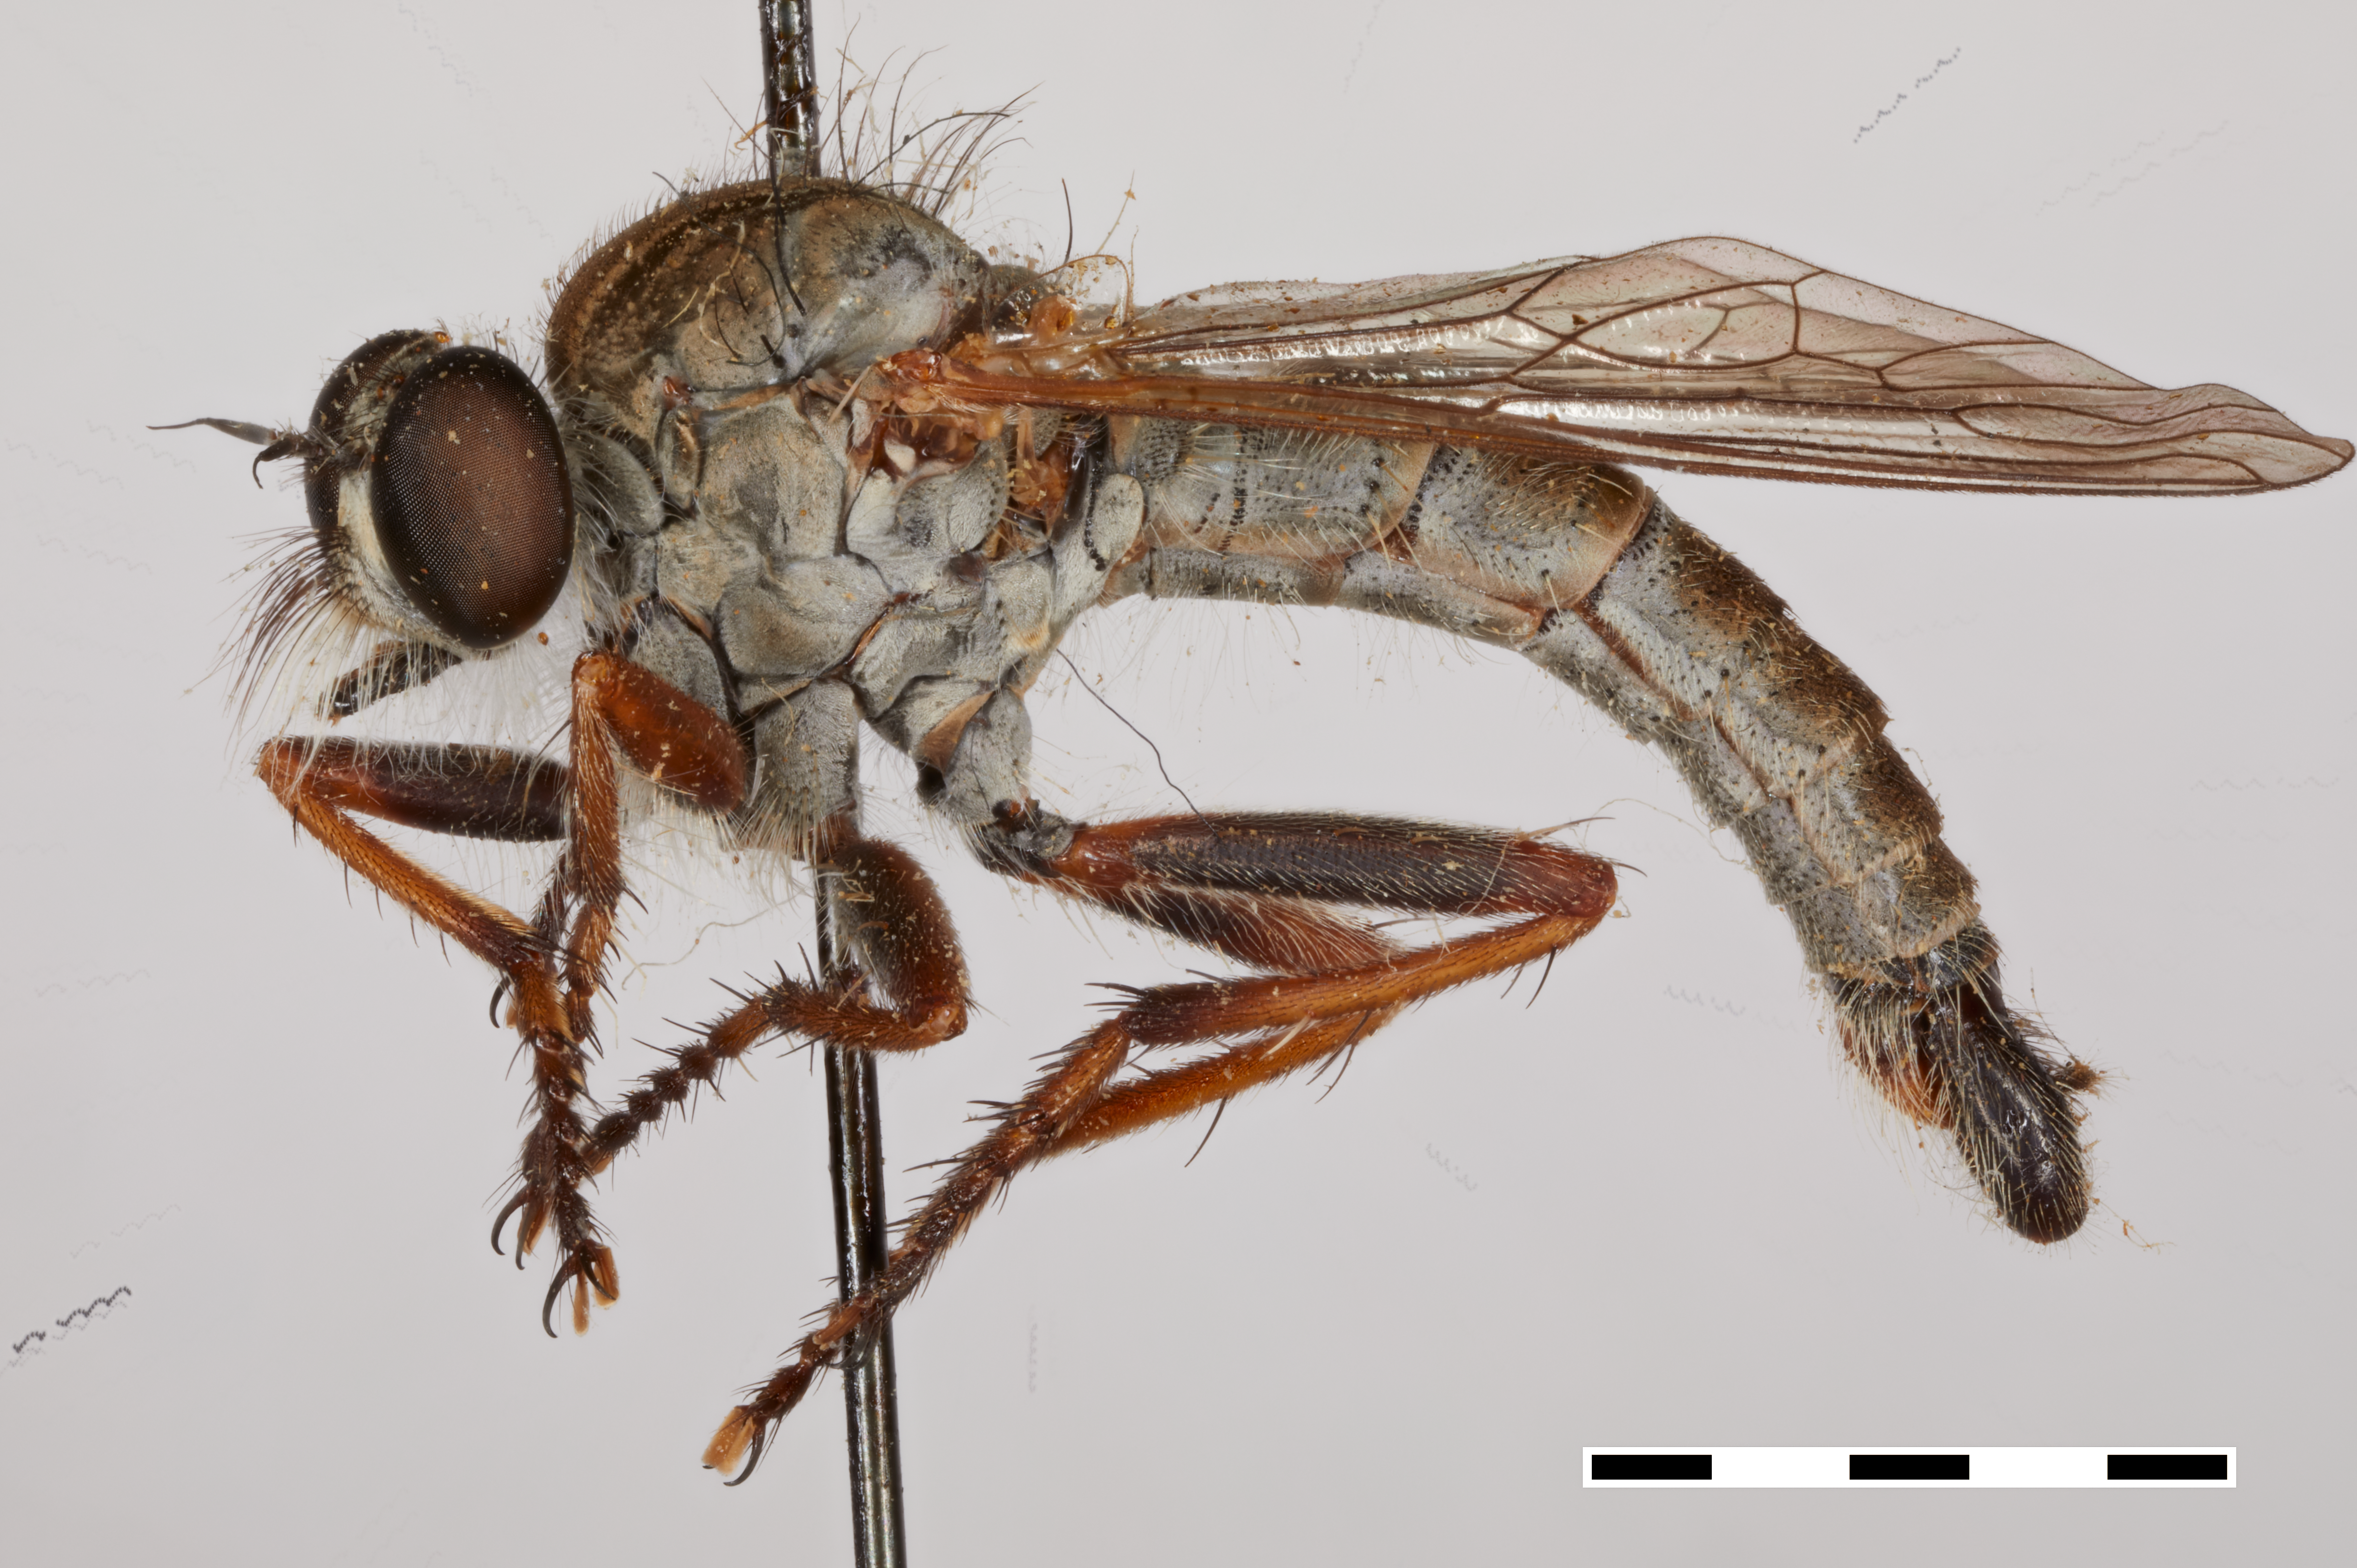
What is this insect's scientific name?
Asilus hypopygialis
